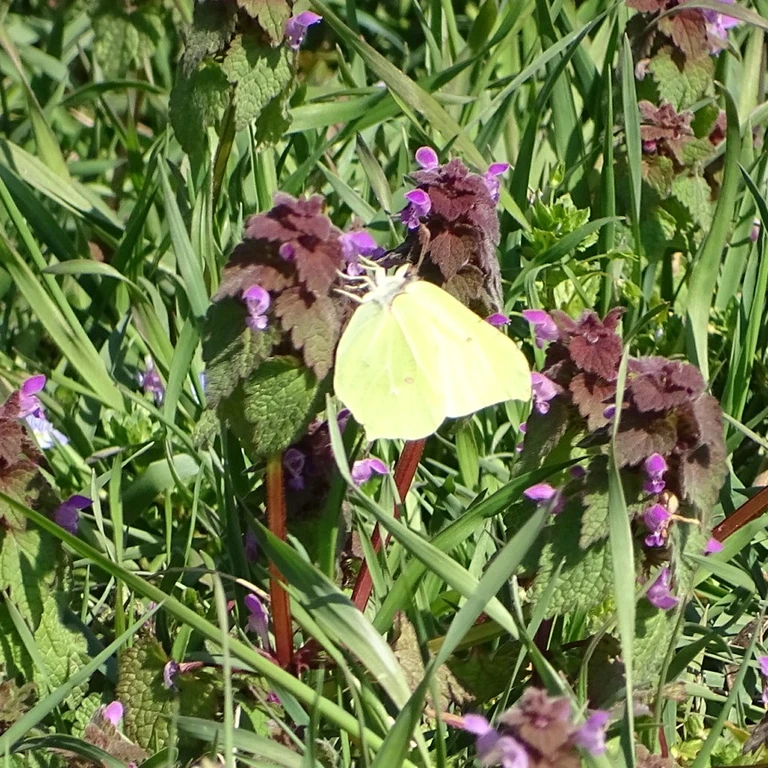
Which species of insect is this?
Gonepteryx rhamni
